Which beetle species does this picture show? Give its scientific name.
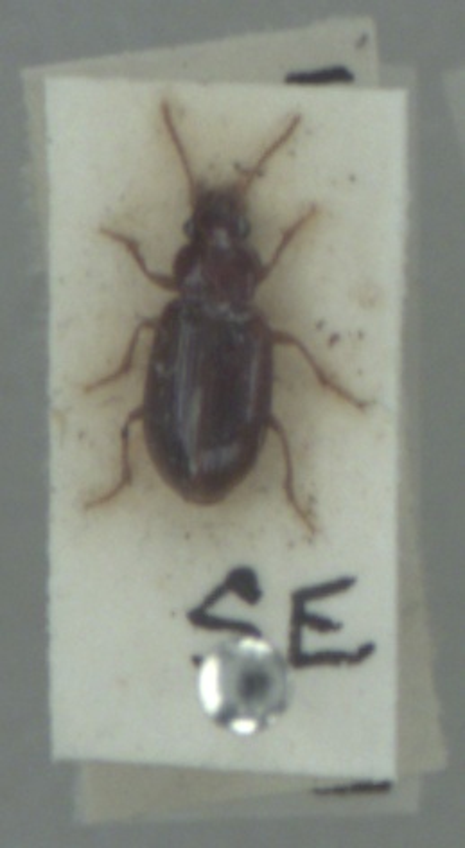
Bradycellus verbasci
